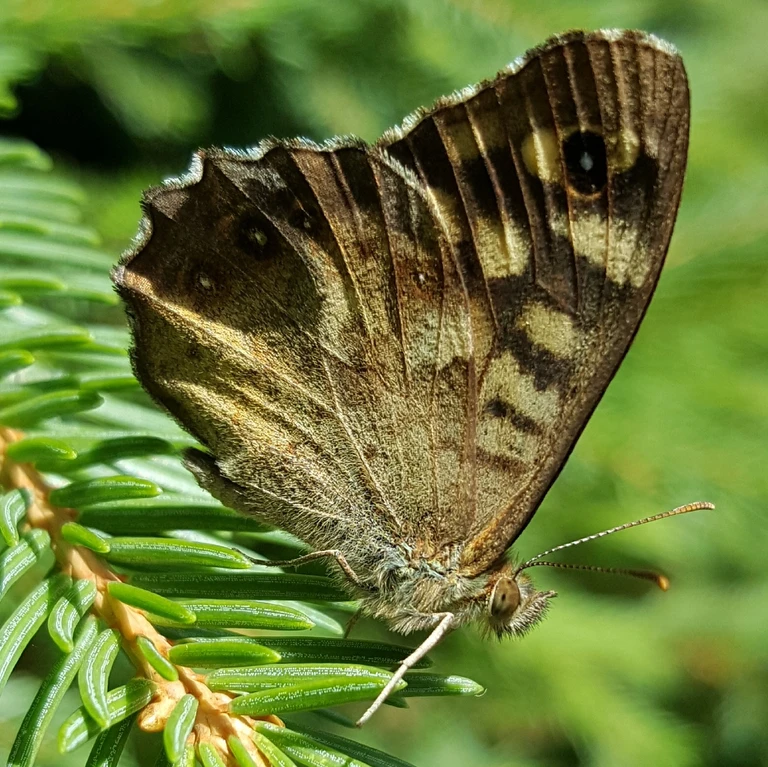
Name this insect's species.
Pararge aegeria
